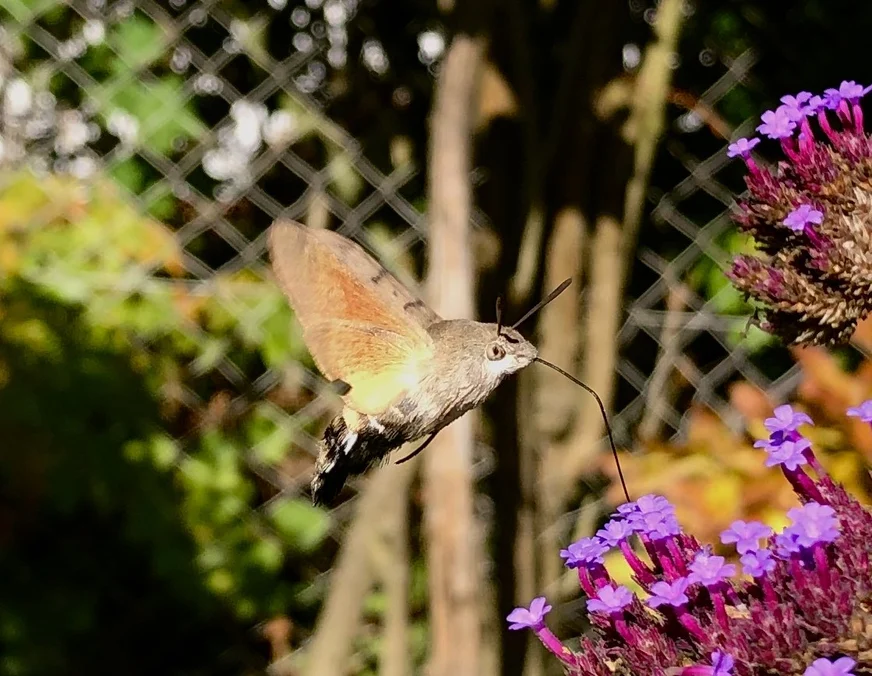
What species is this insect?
Macroglossum stellatarum
